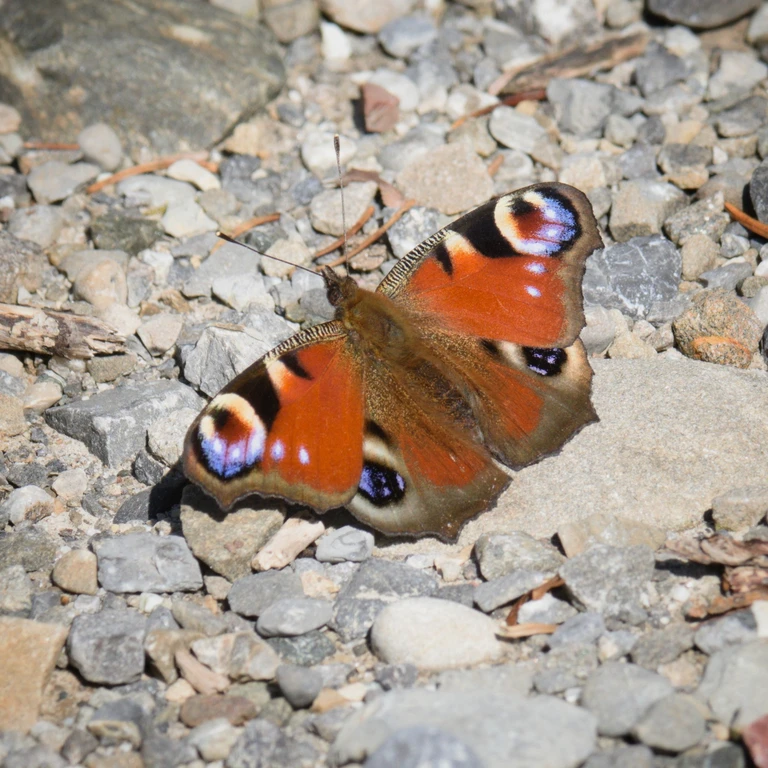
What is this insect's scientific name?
Aglais io
